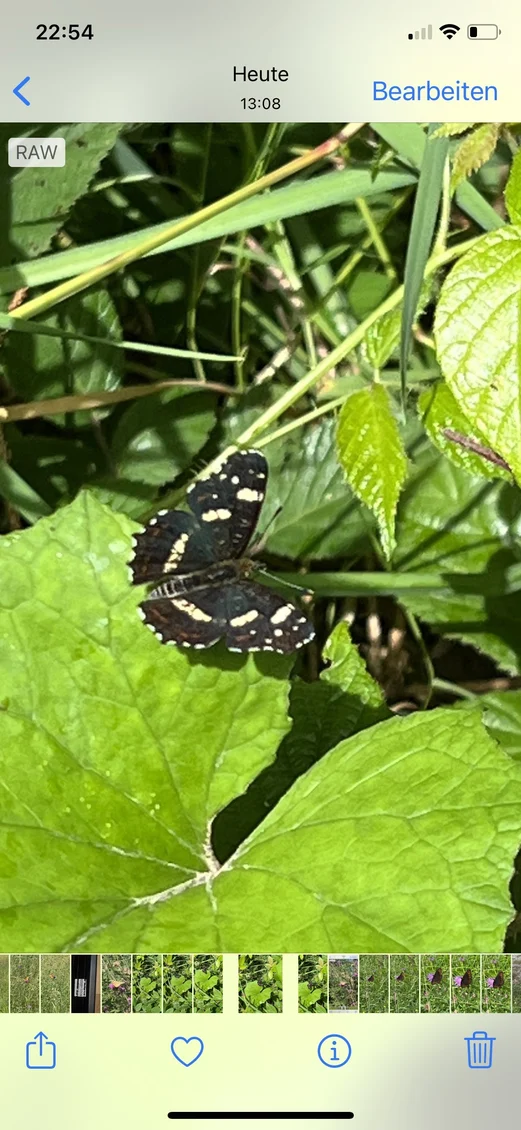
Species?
Araschnia levana
